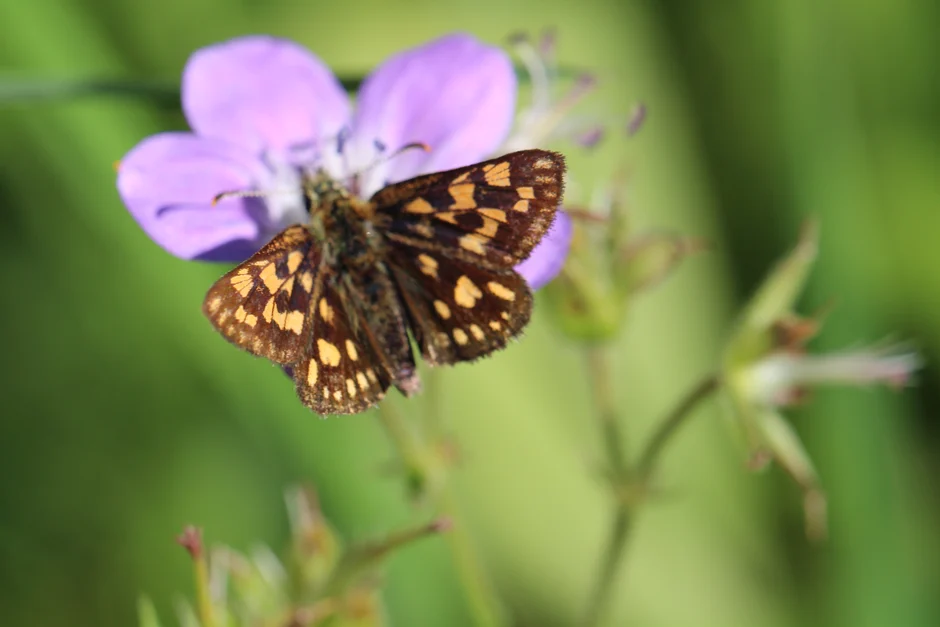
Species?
Carterocephalus palaemon
